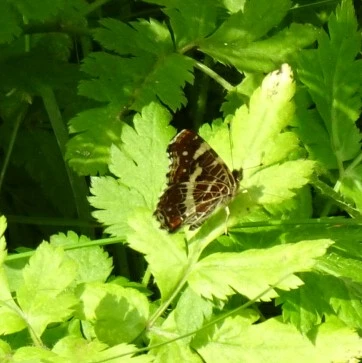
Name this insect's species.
Araschnia levana
